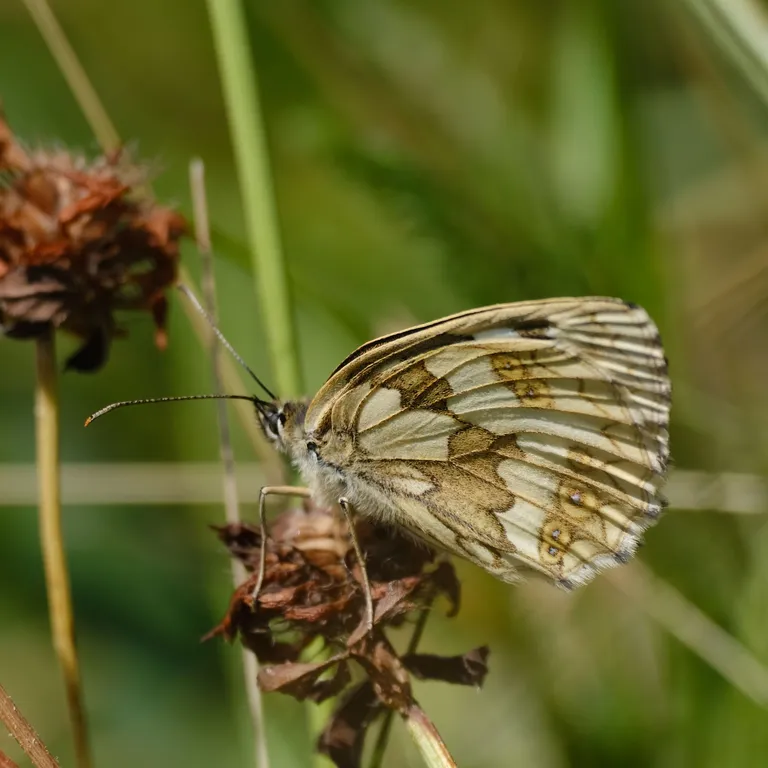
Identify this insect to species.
Melanargia galathea
